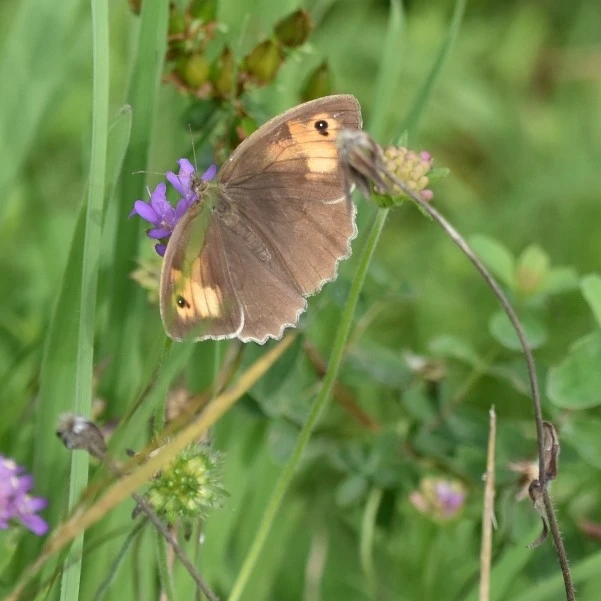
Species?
Maniola jurtina
